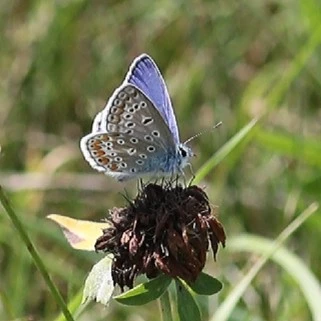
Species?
Polyommatus icarus
